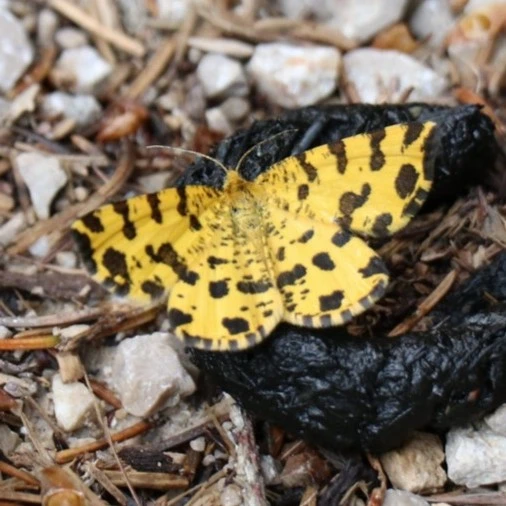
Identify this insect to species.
Pseudopanthera macularia
